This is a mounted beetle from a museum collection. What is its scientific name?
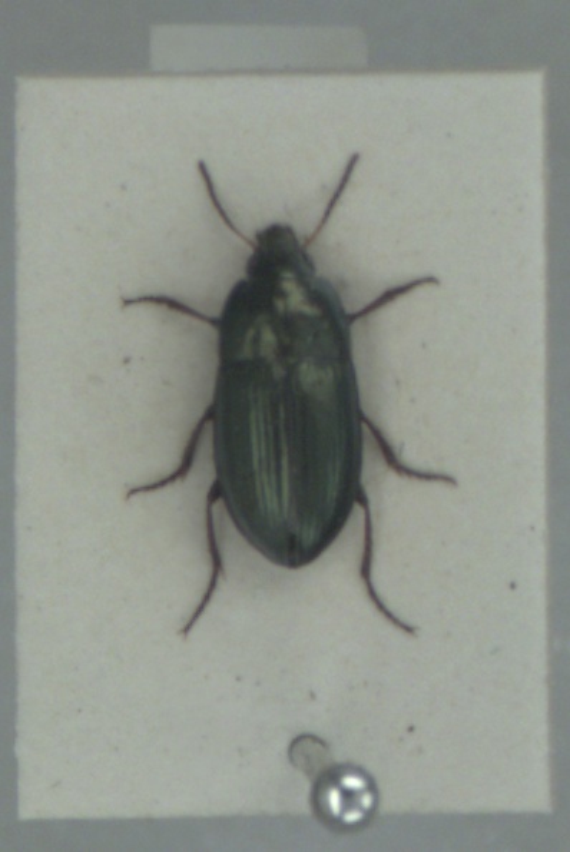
Amara aenea
